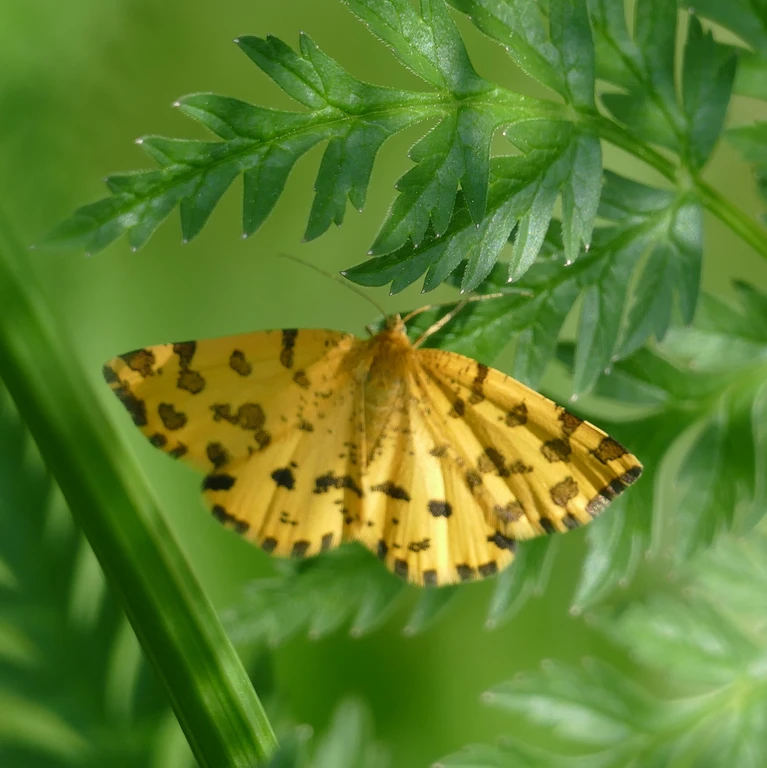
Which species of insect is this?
Pseudopanthera macularia
